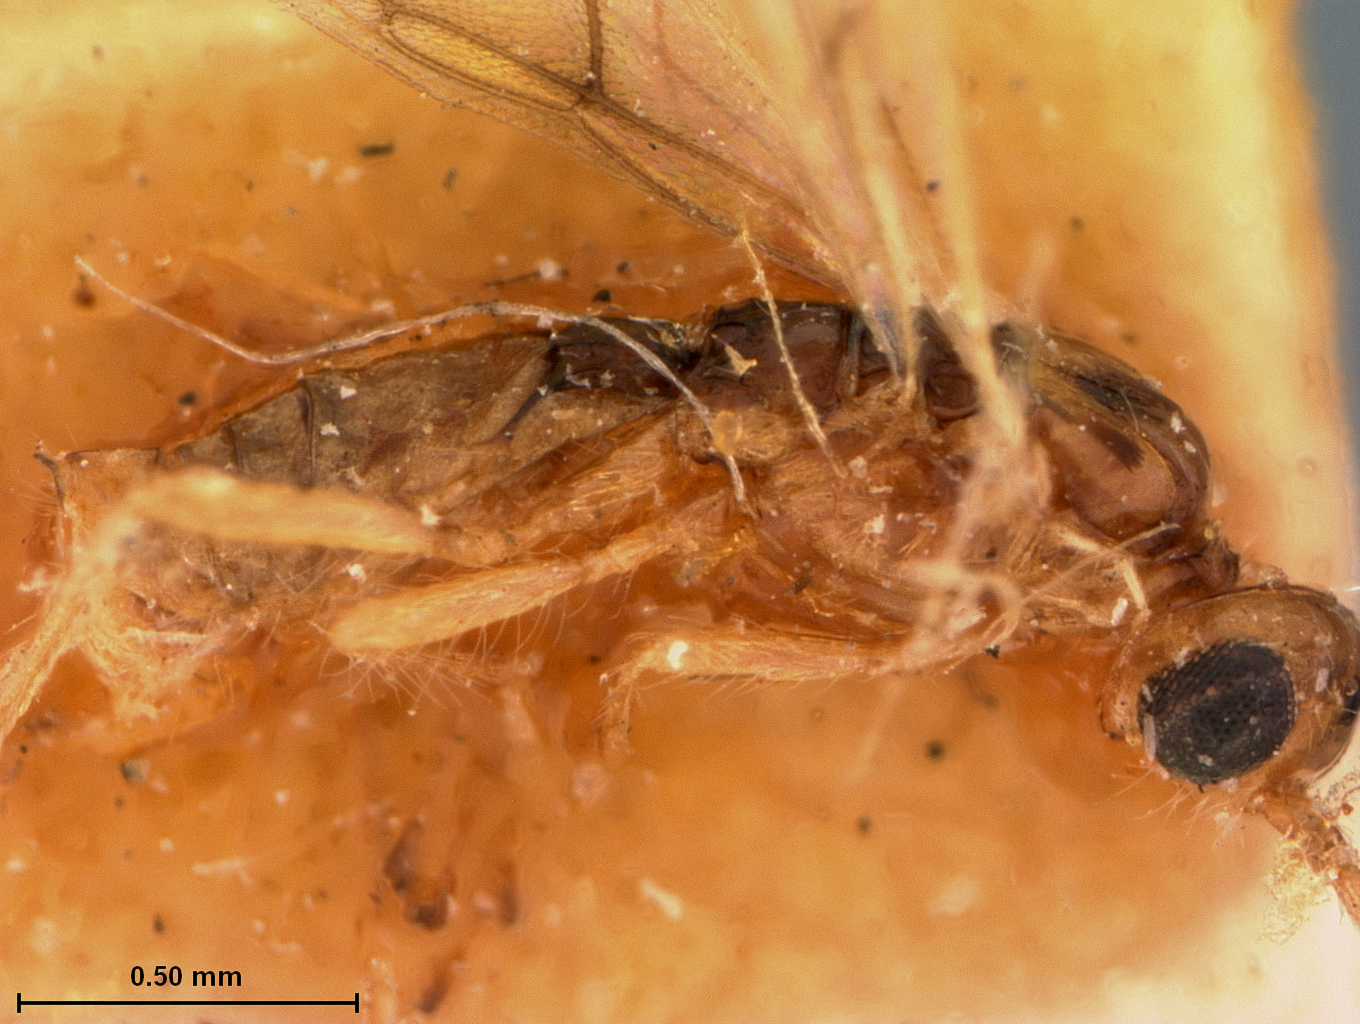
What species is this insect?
Hormius vulgaris
